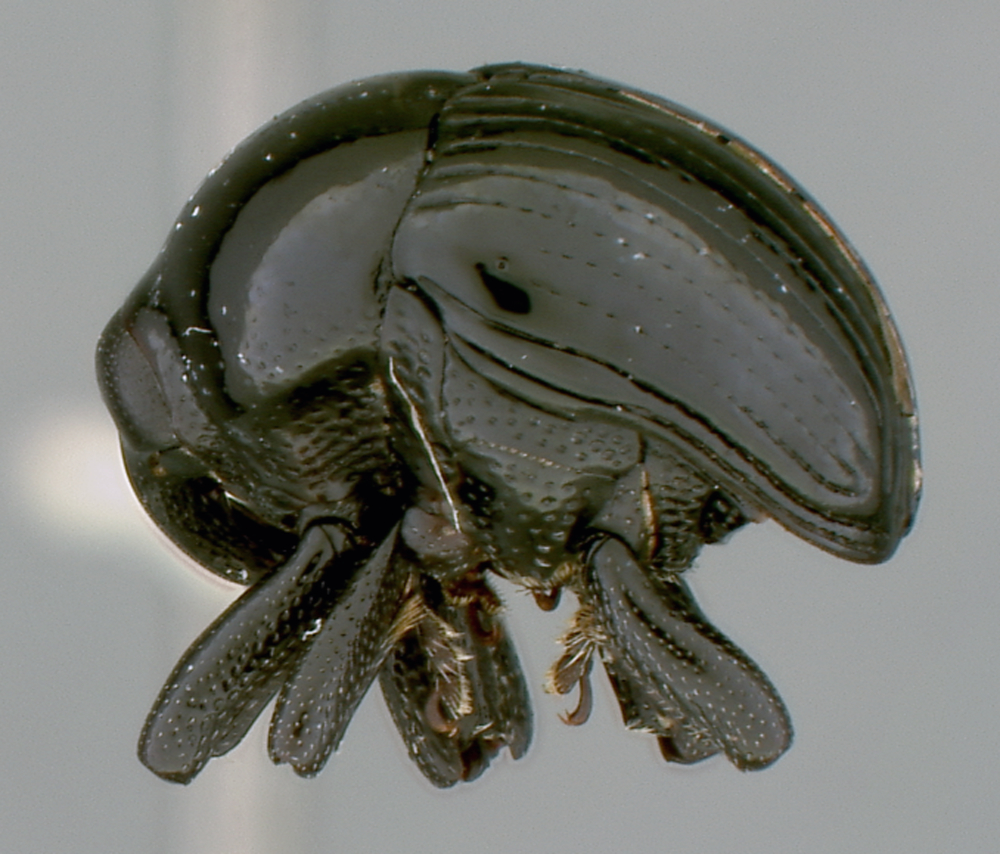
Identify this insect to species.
Hiotus thoracicus
